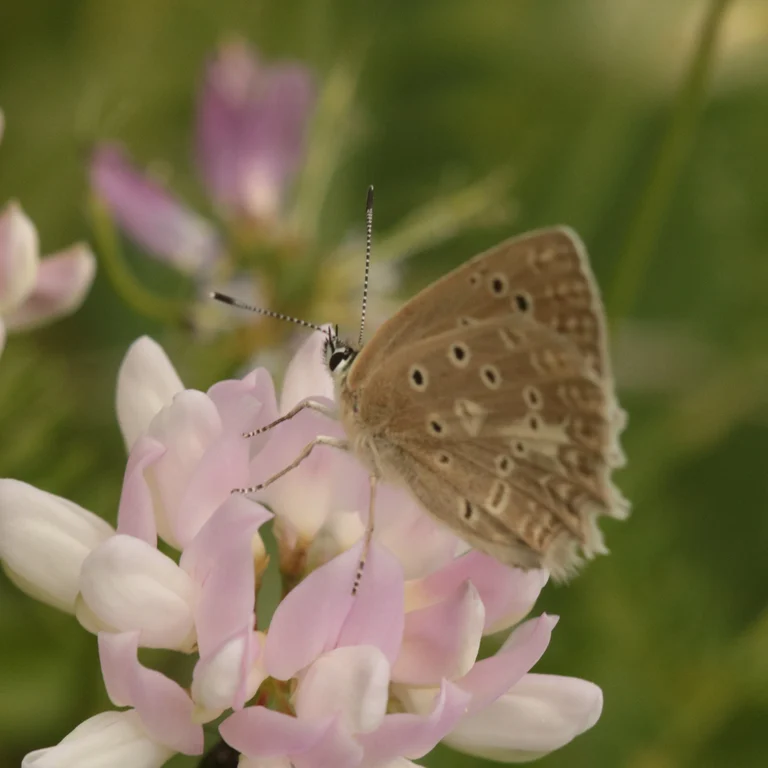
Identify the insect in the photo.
Polyommatus daphnis
